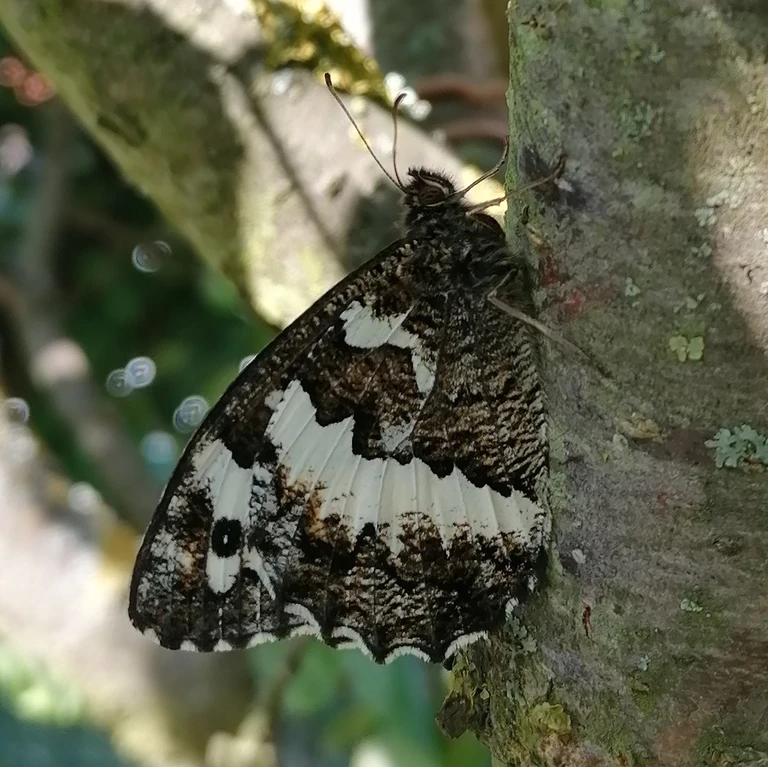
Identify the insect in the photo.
Brintesia circe
